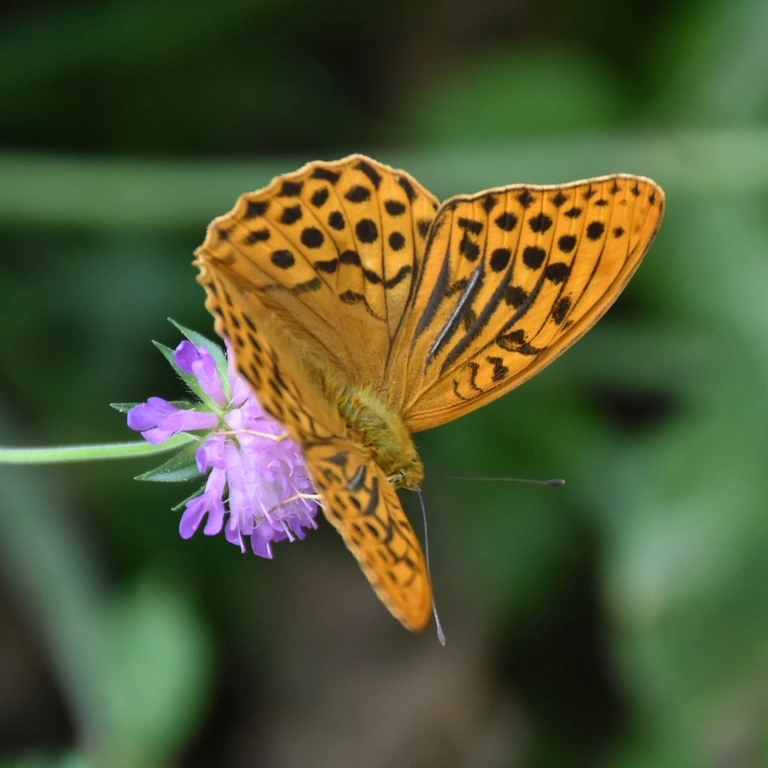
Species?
Argynnis paphia
